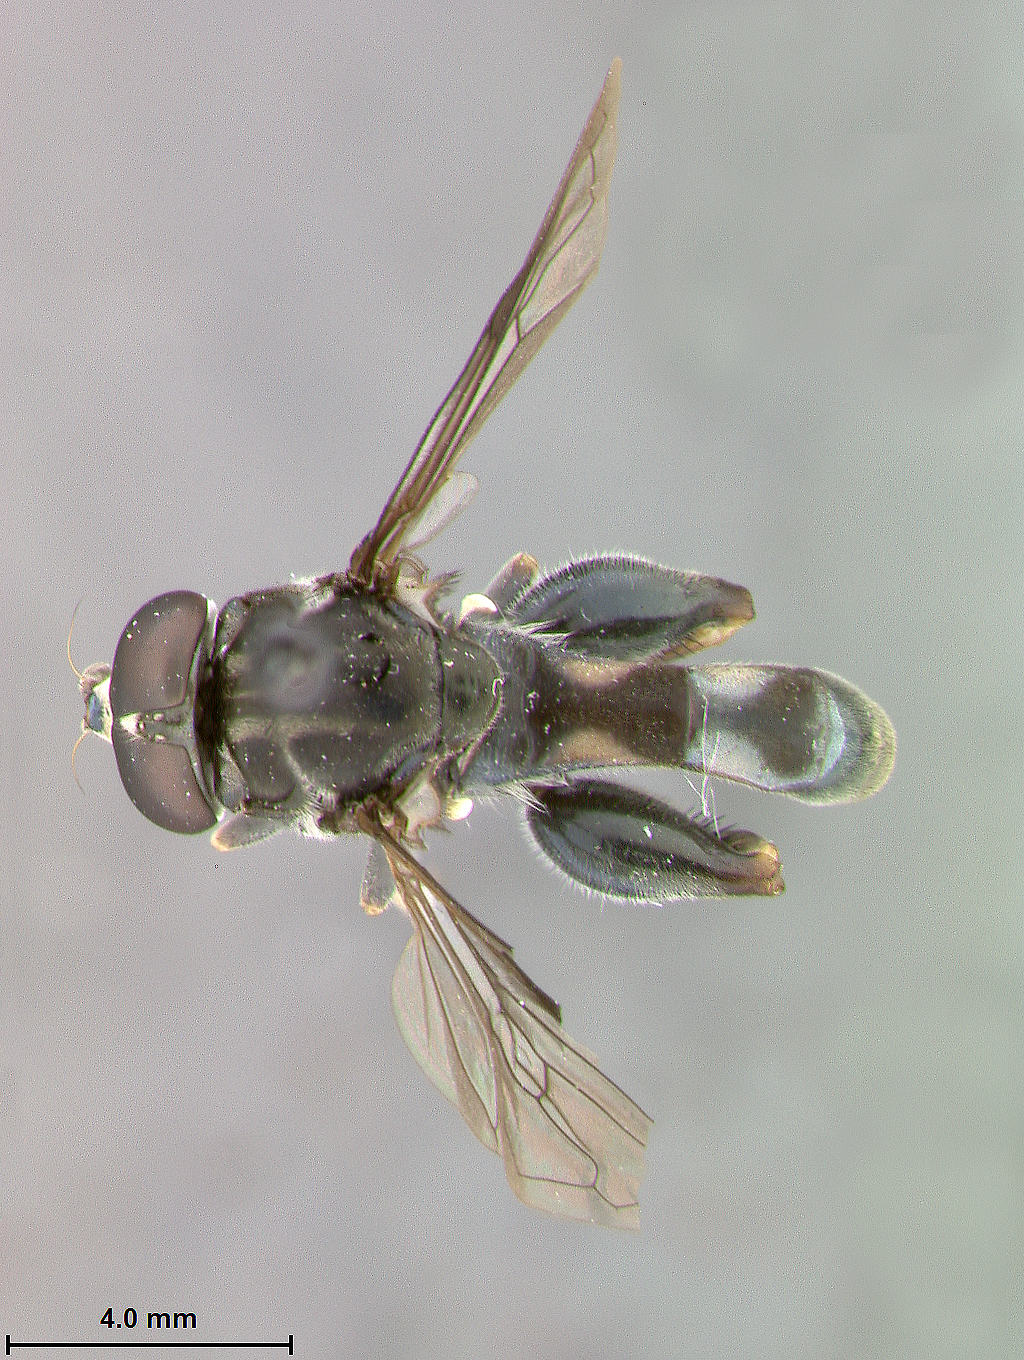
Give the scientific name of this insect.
Planes boliviensis
